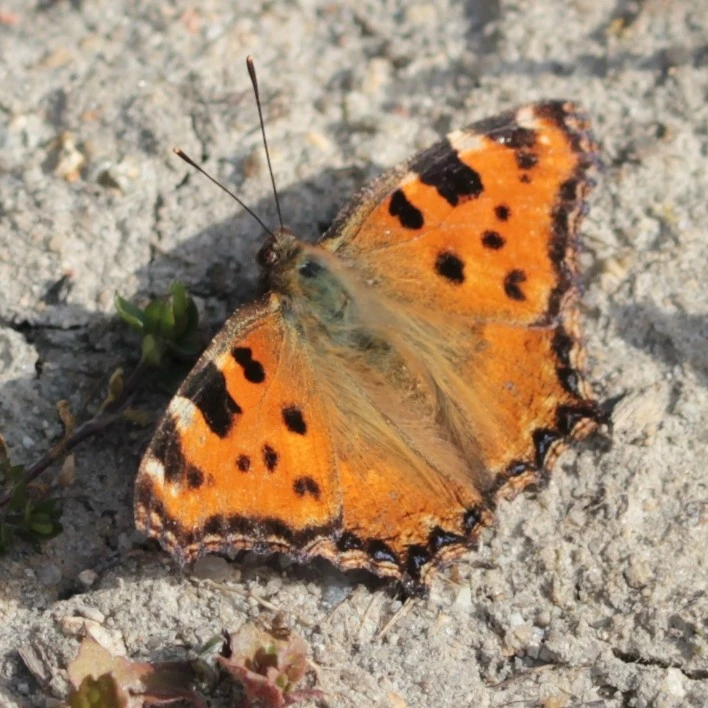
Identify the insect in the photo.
Nymphalis polychloros
